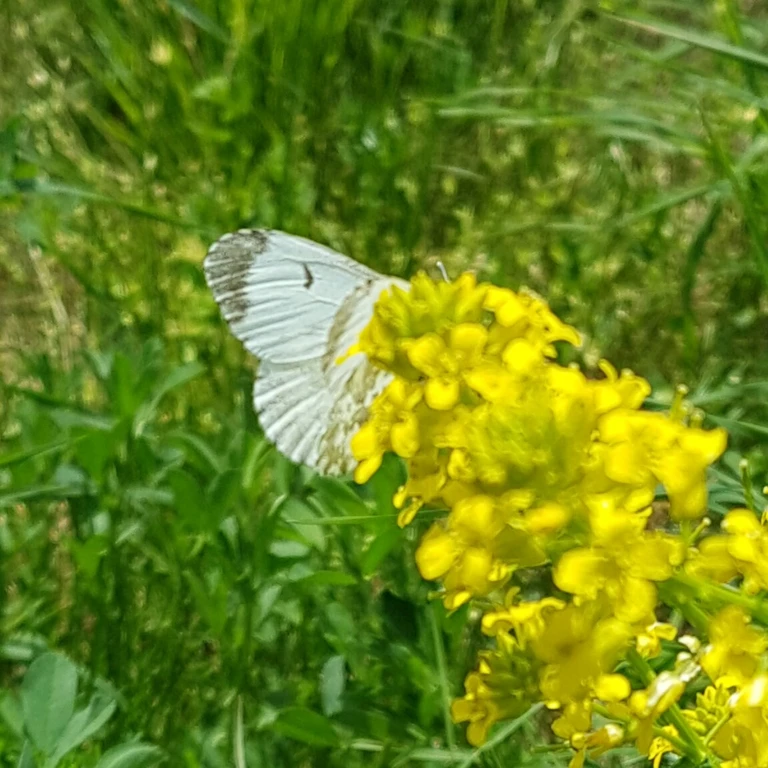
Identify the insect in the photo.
Anthocharis cardamines
